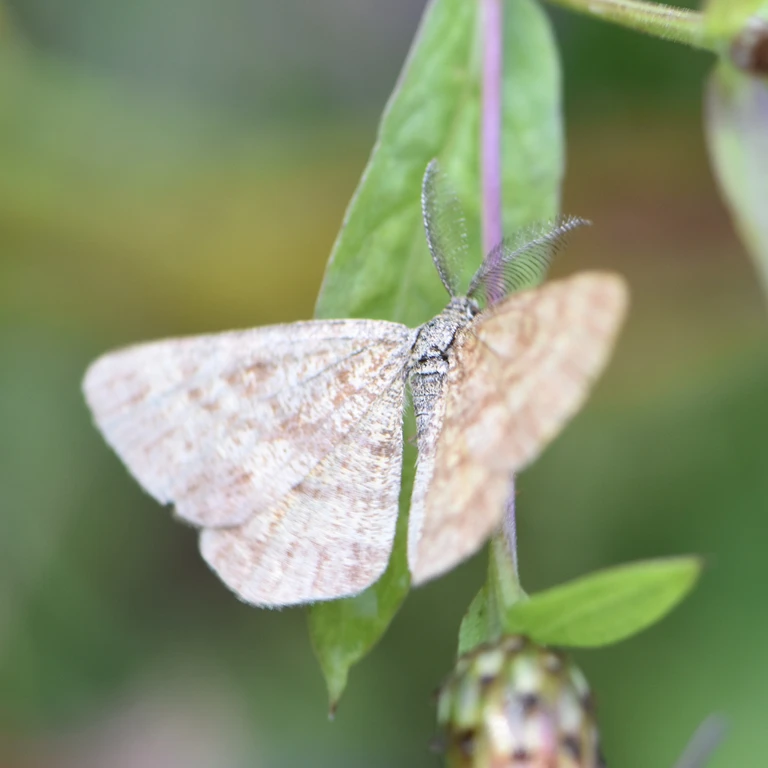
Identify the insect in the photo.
Ematurga atomaria
